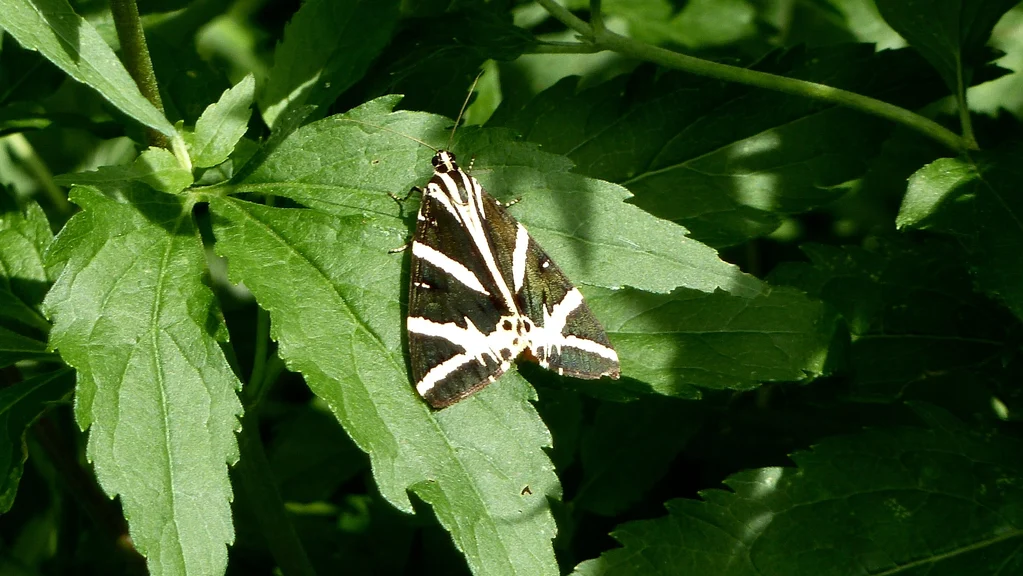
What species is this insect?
Euplagia quadripunctaria
